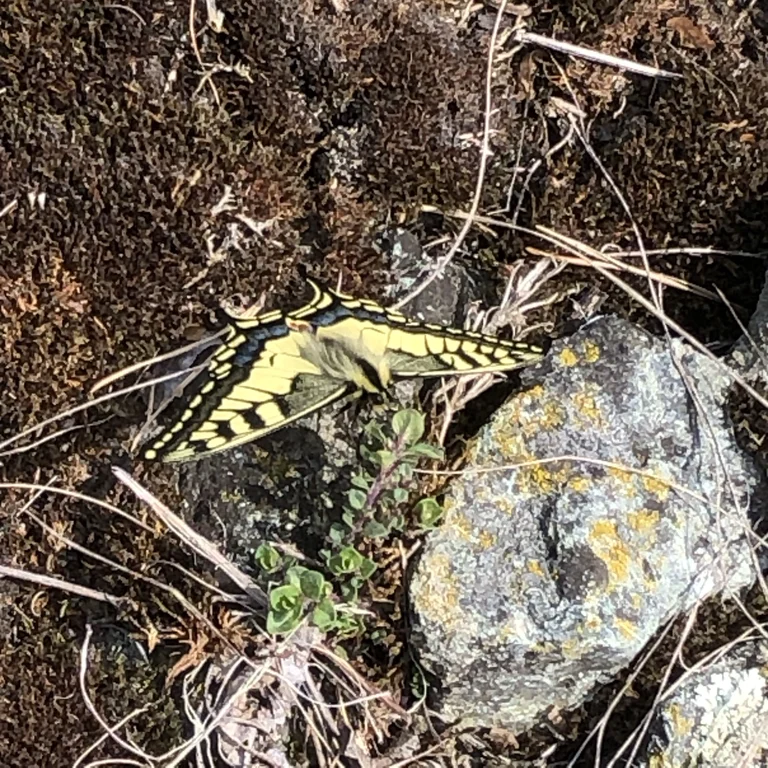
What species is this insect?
Papilio machaon
